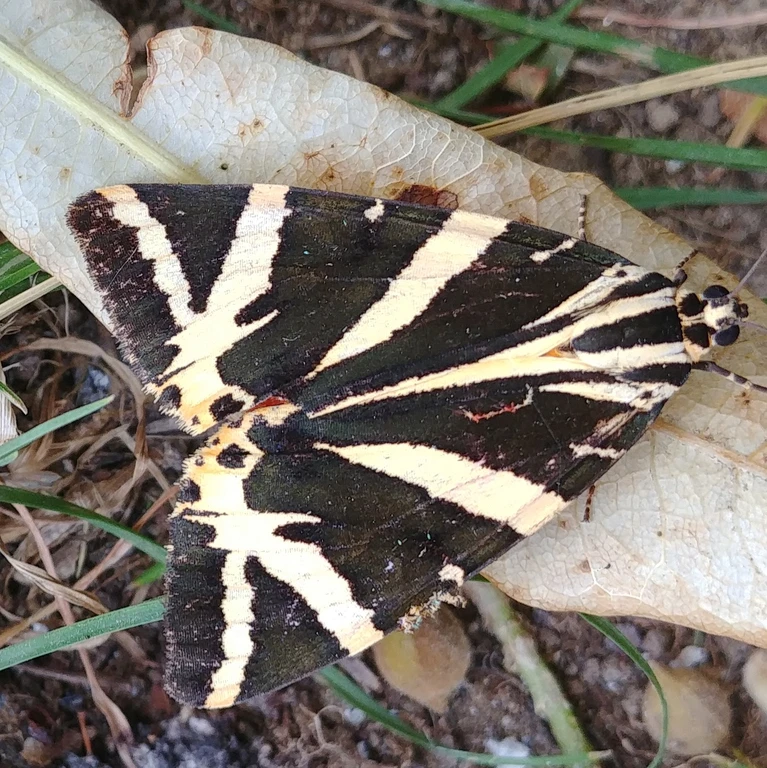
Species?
Euplagia quadripunctaria
